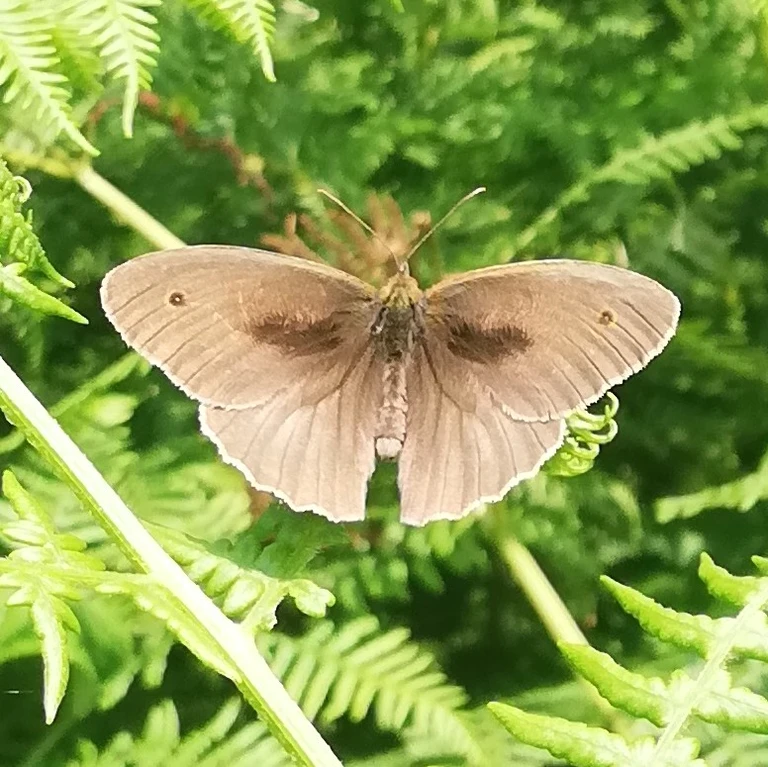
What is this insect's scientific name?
Maniola jurtina
